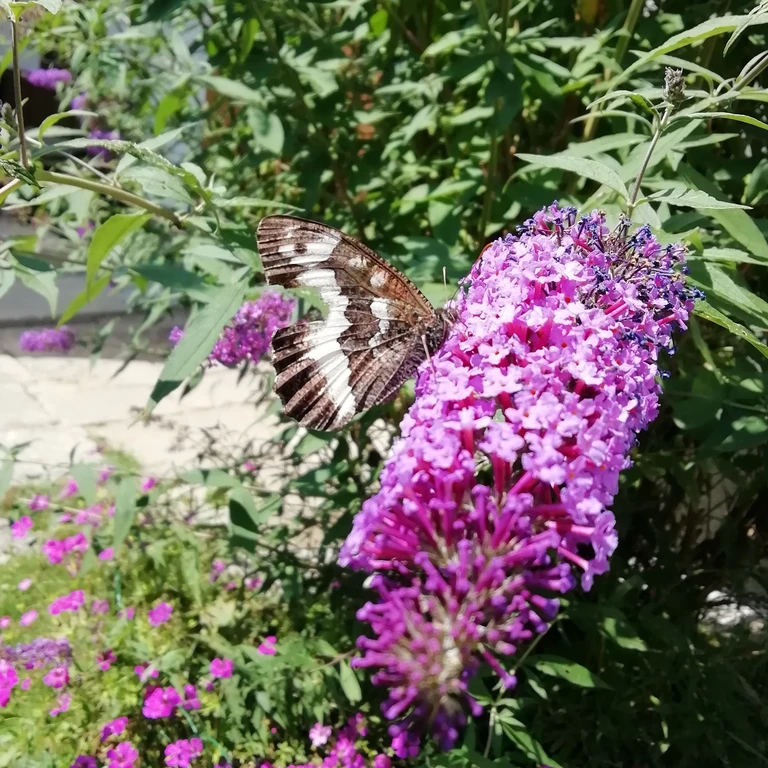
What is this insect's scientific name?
Brintesia circe
